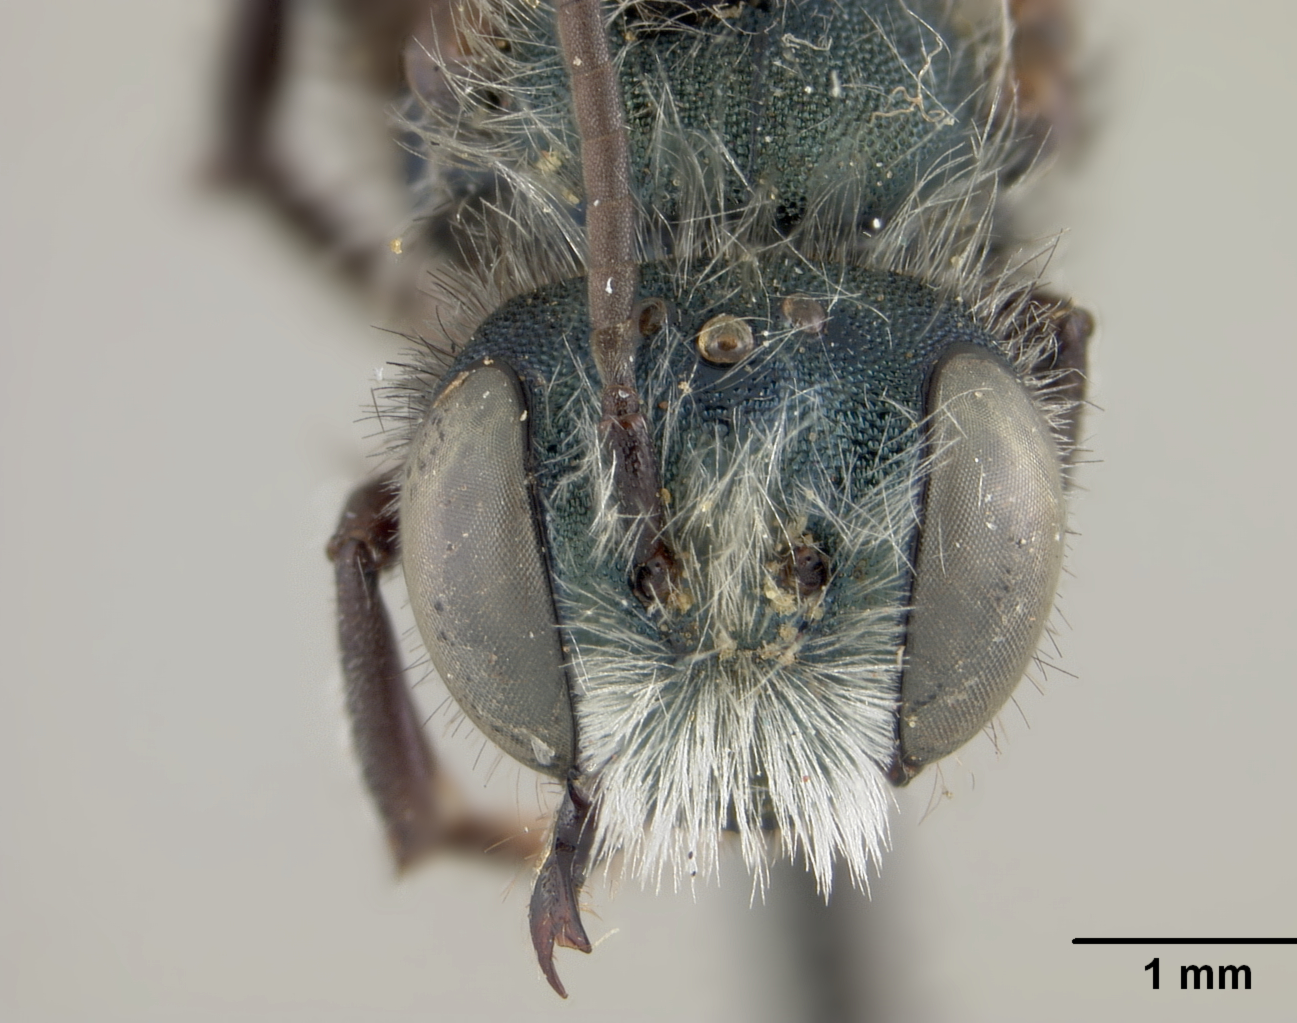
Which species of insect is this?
Osmia thysanisca
